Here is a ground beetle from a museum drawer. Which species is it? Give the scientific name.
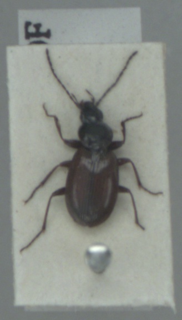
Agonum fuliginosum
